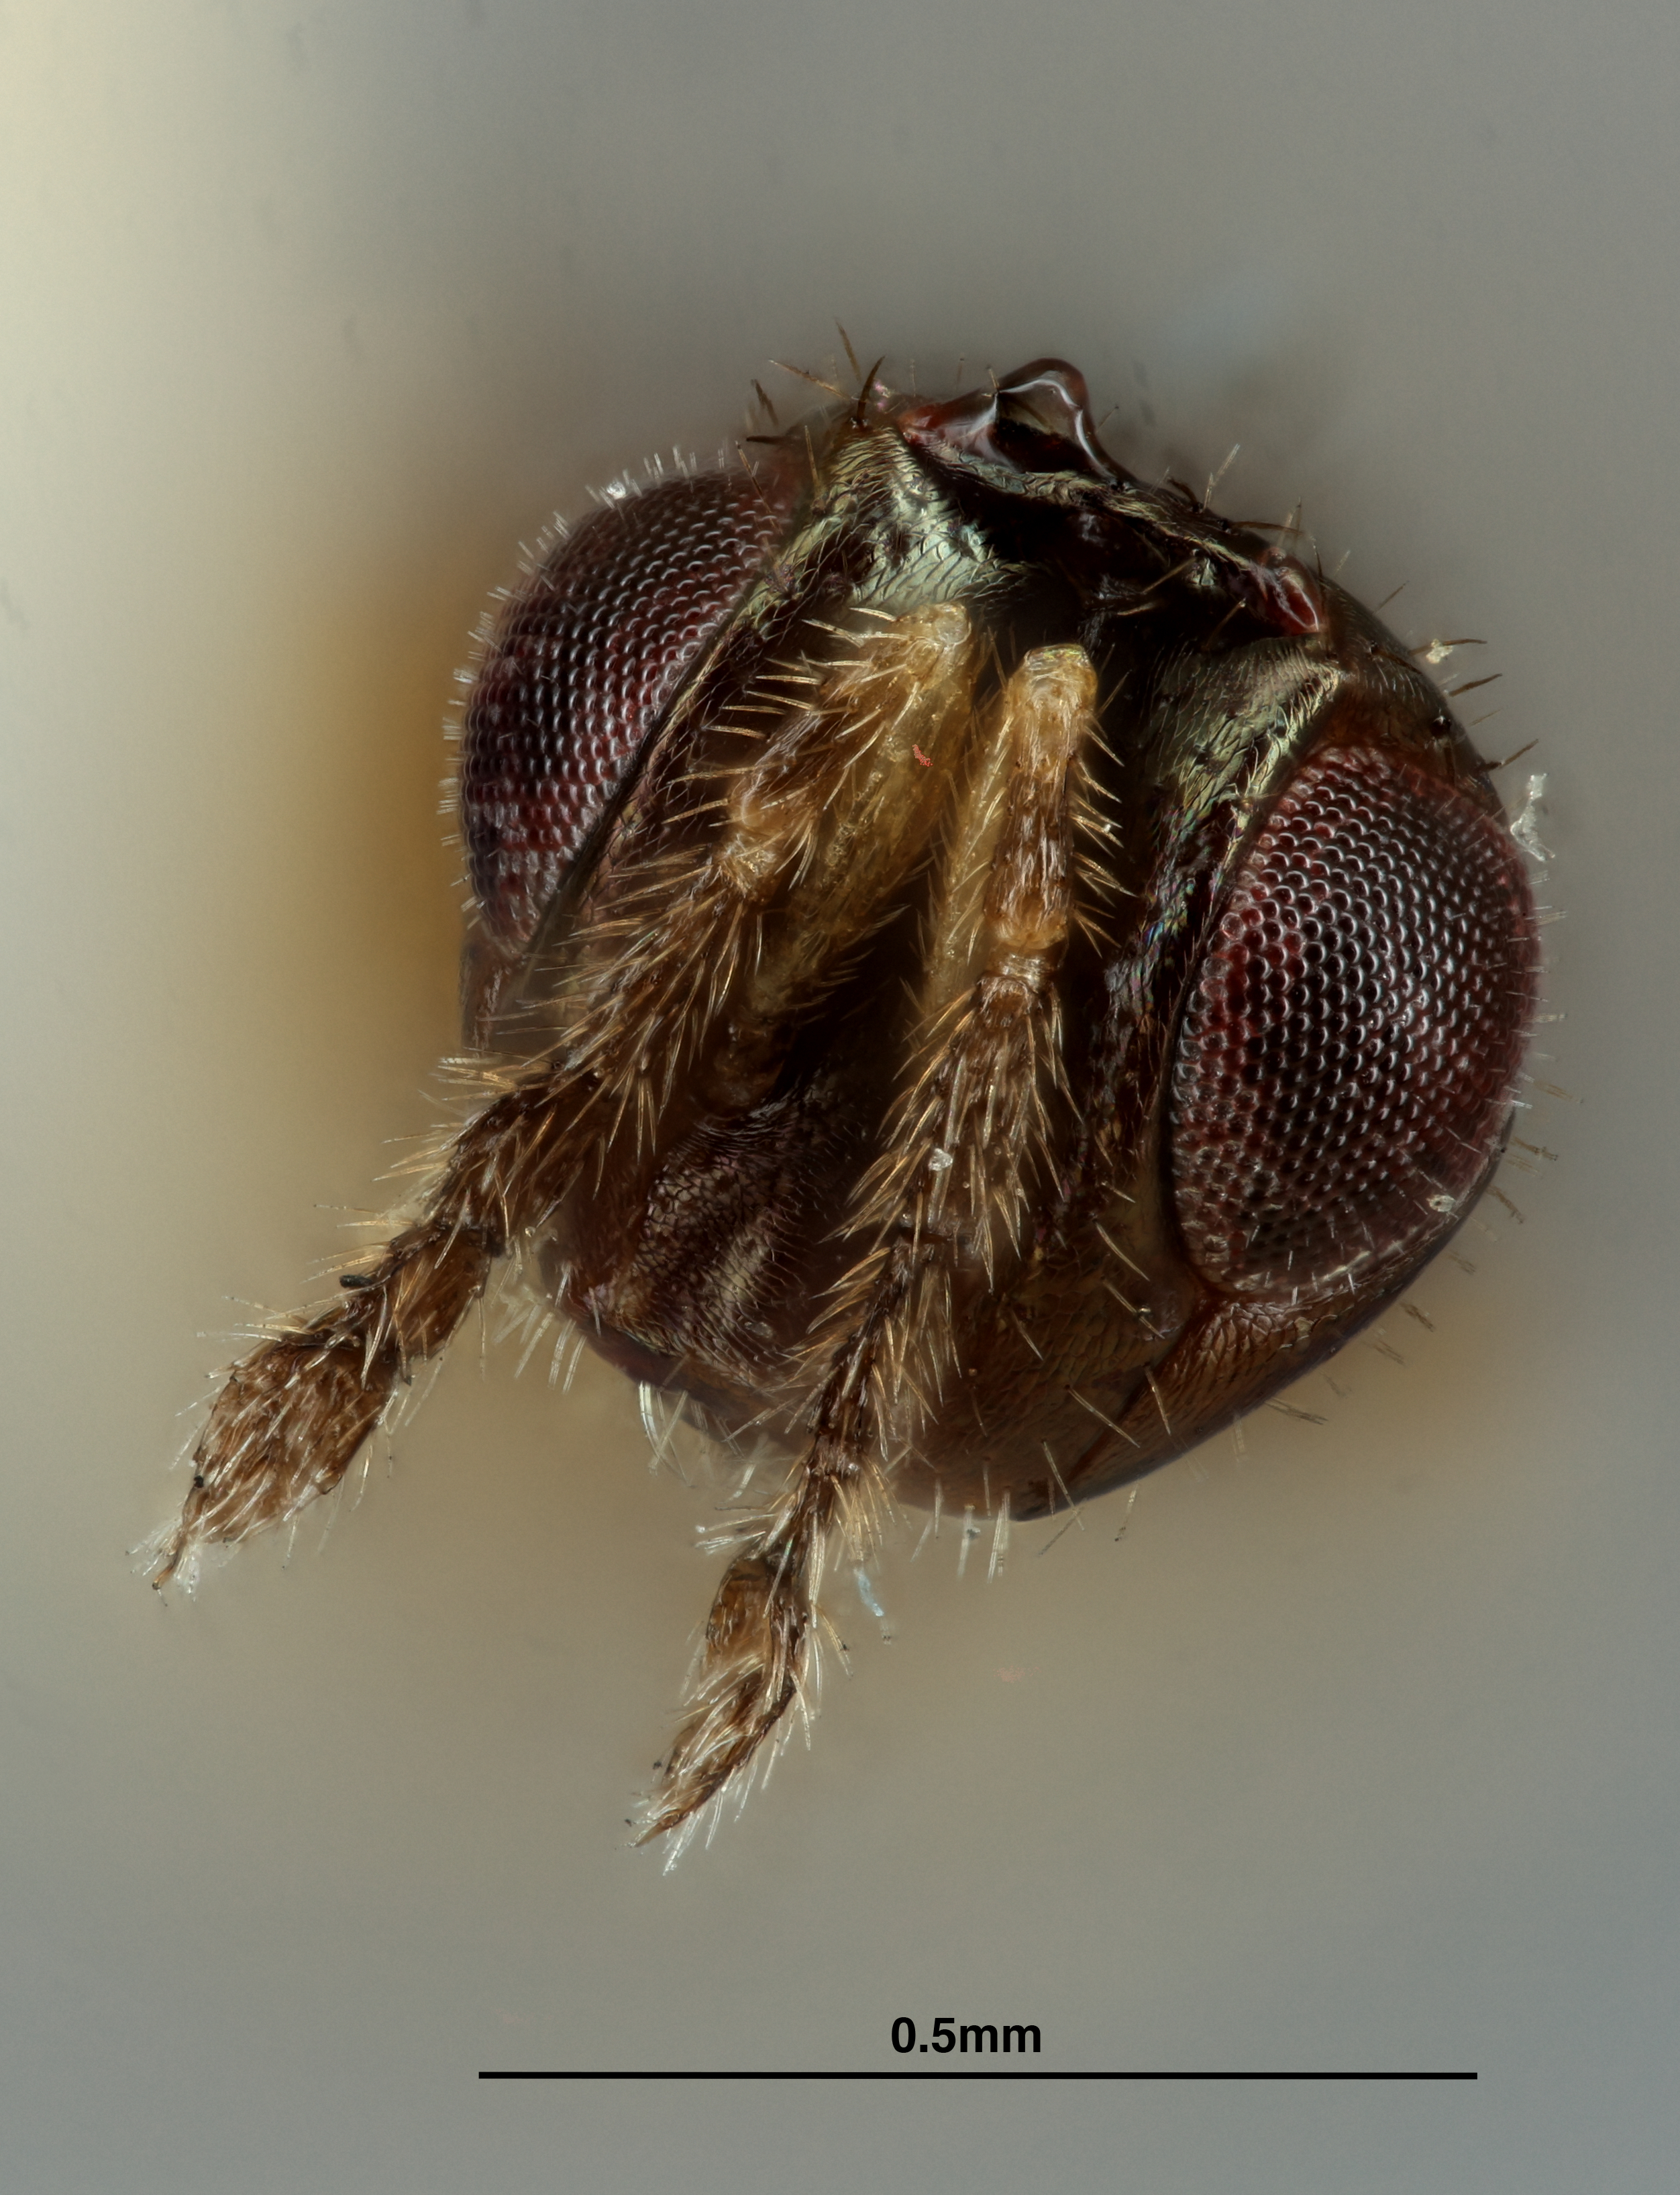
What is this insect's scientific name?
Tetrastichodes browni
